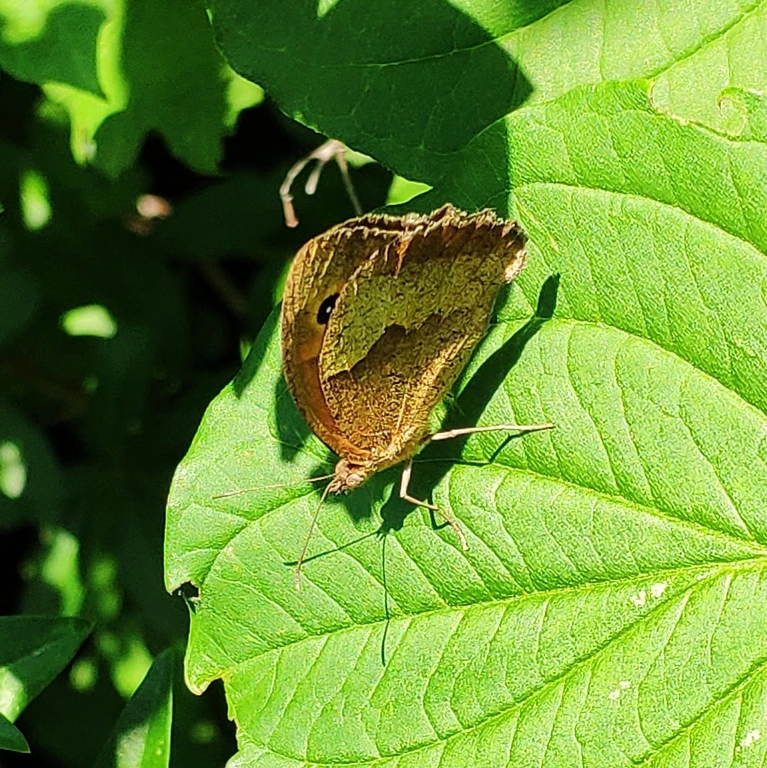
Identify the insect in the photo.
Maniola jurtina
